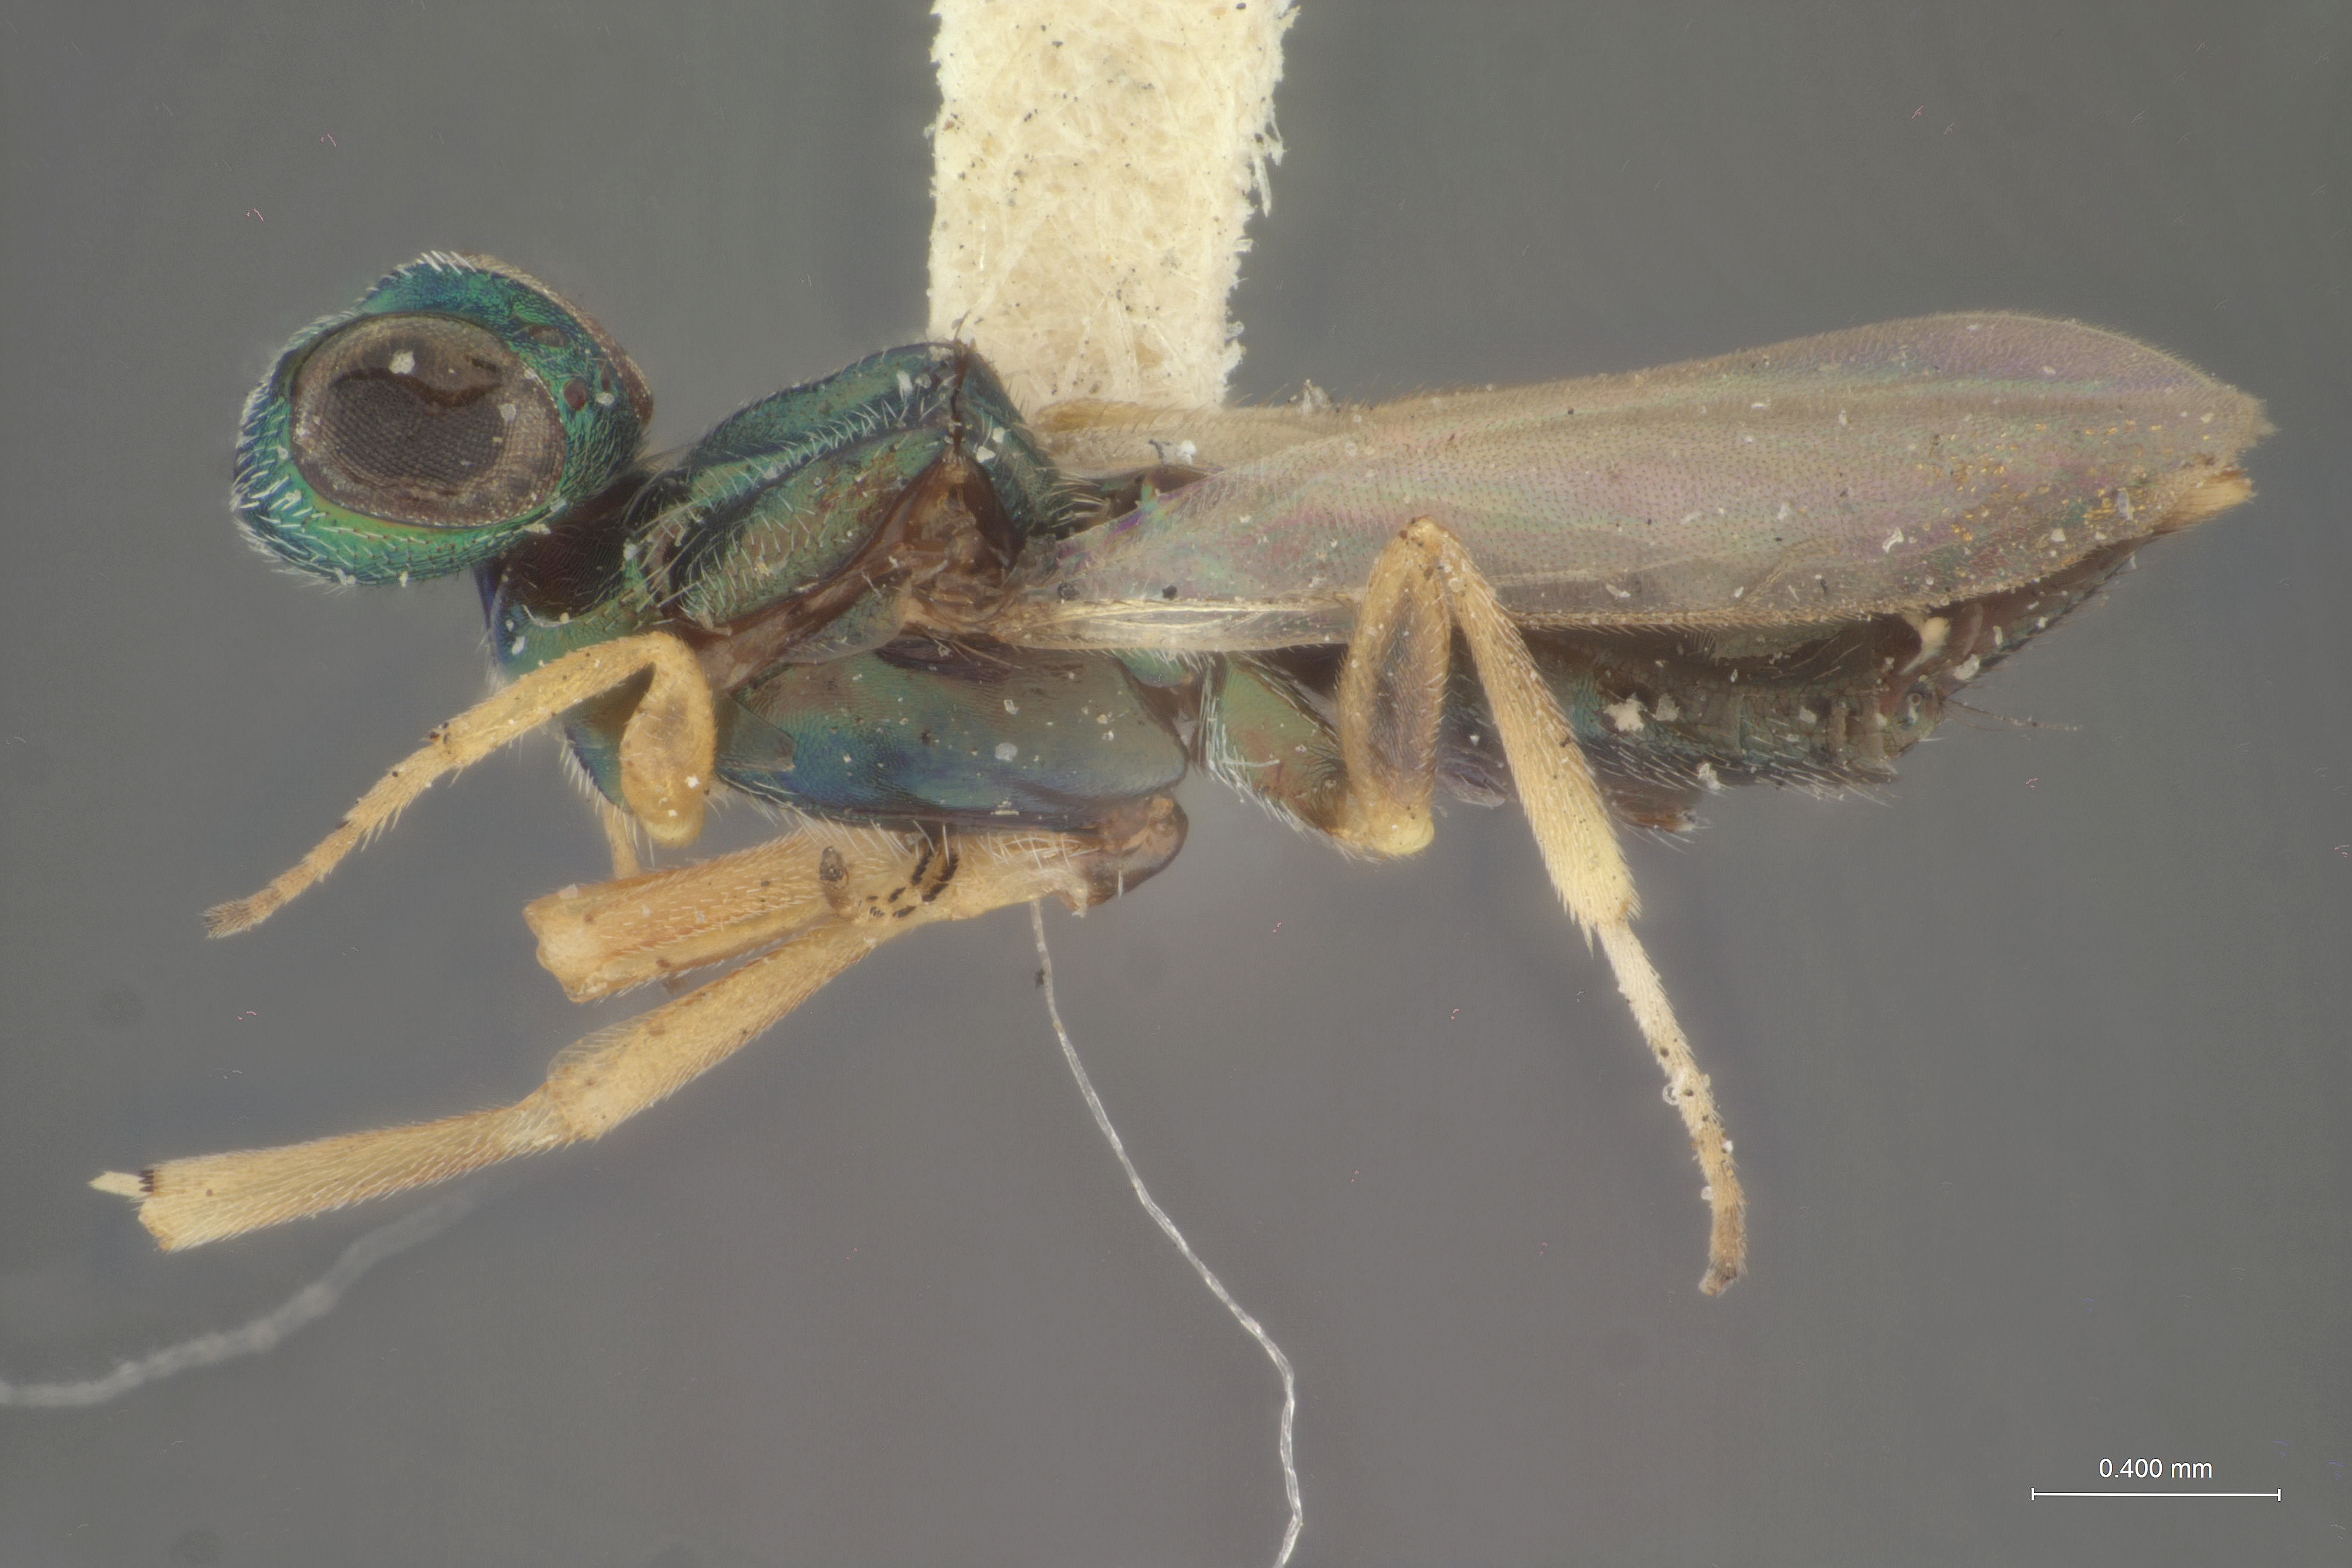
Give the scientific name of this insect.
Eupelmus brevicauda
